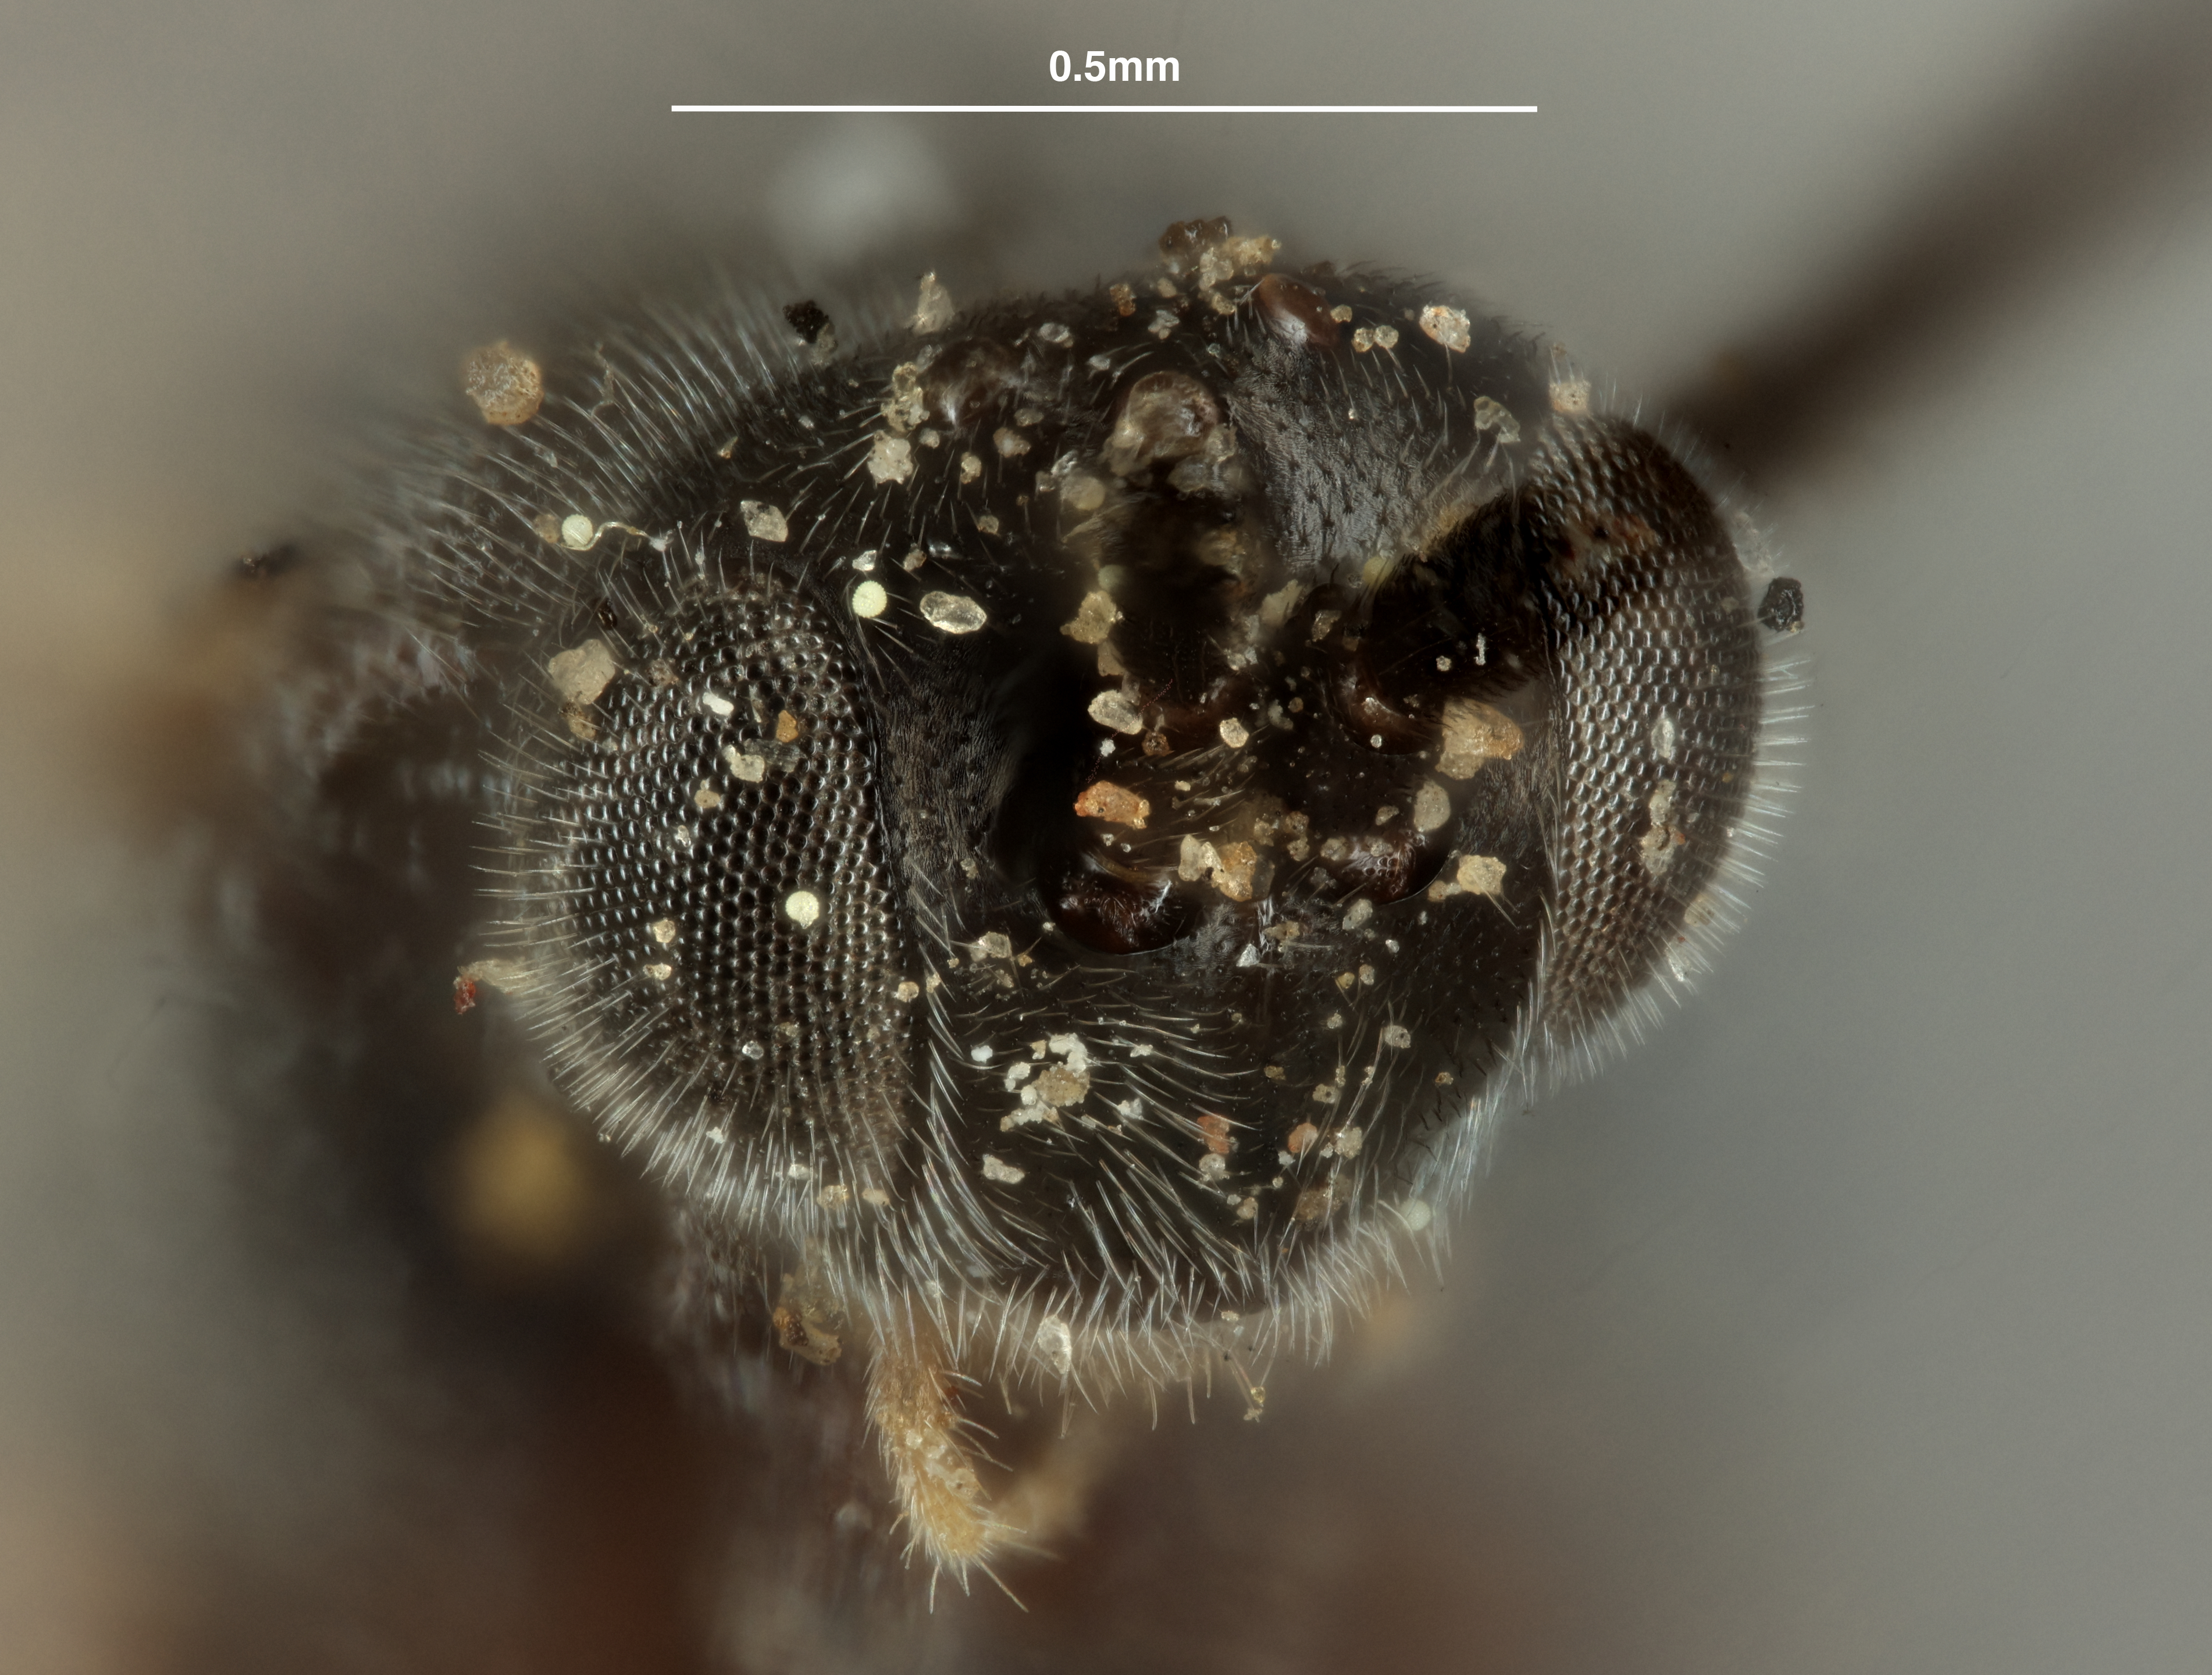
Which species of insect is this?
Apanteles isleyi
